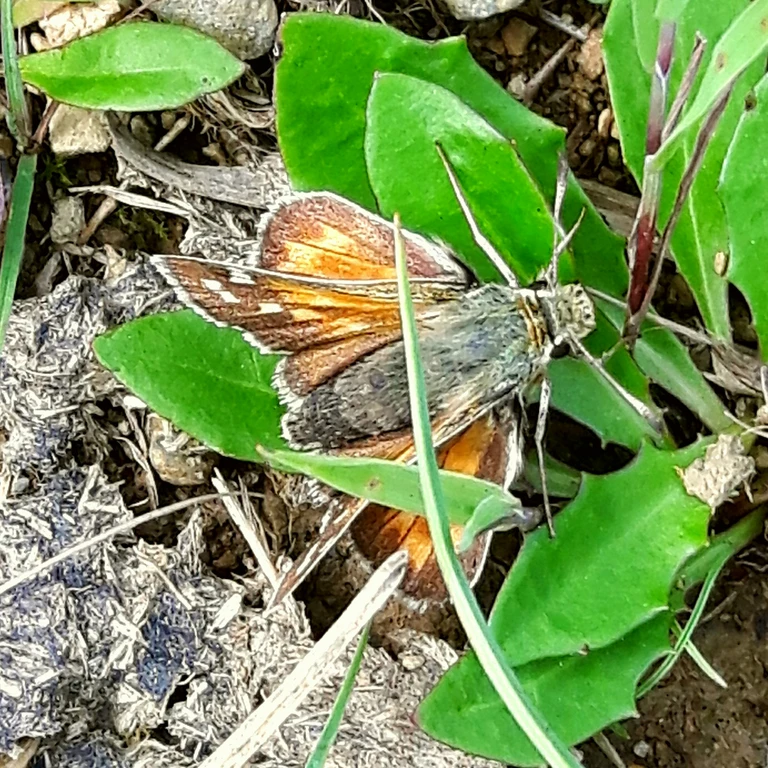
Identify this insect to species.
Hesperia comma
